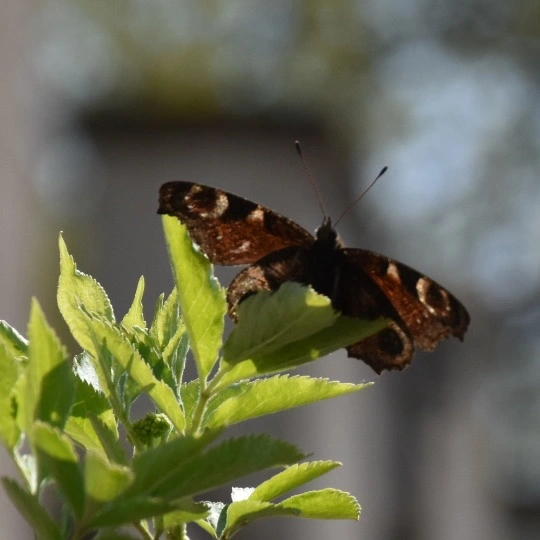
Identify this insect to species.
Aglais io
